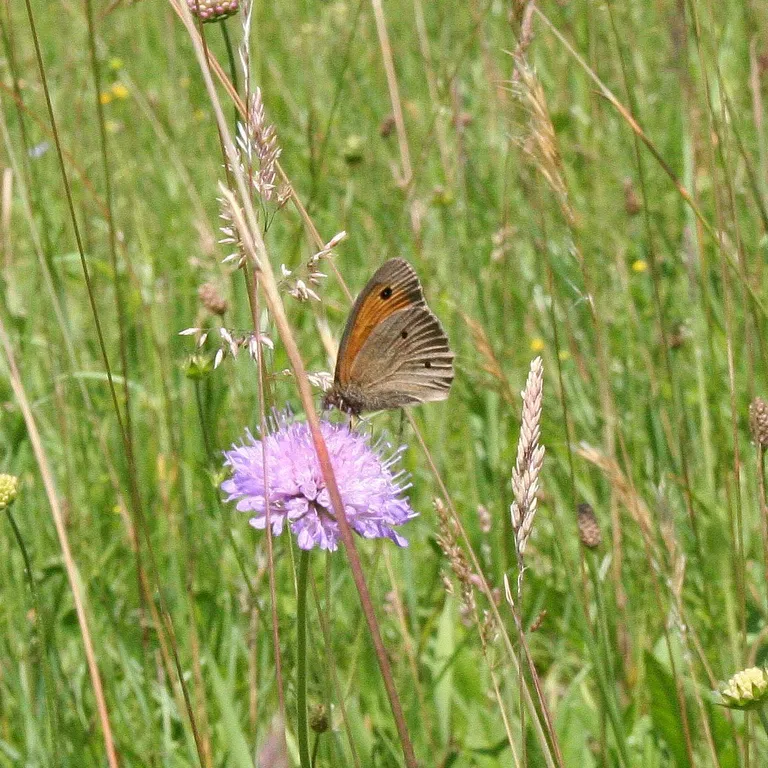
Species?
Maniola jurtina
